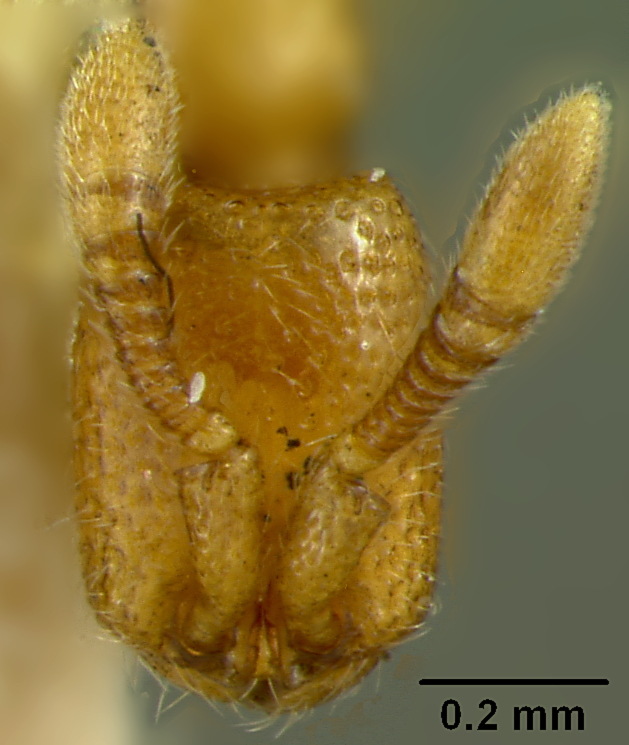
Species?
Eusphinctus hackeri
